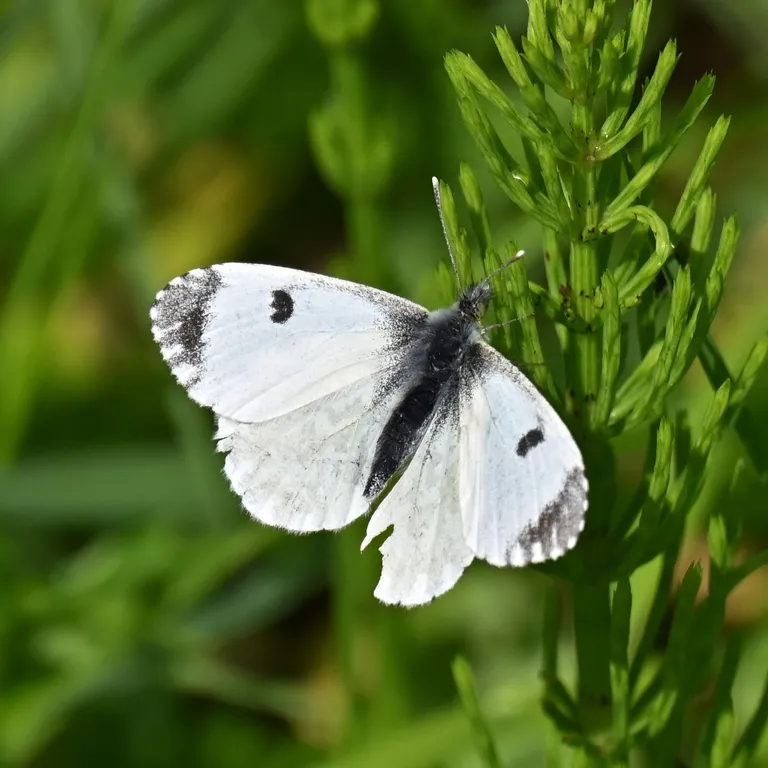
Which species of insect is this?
Anthocharis cardamines
